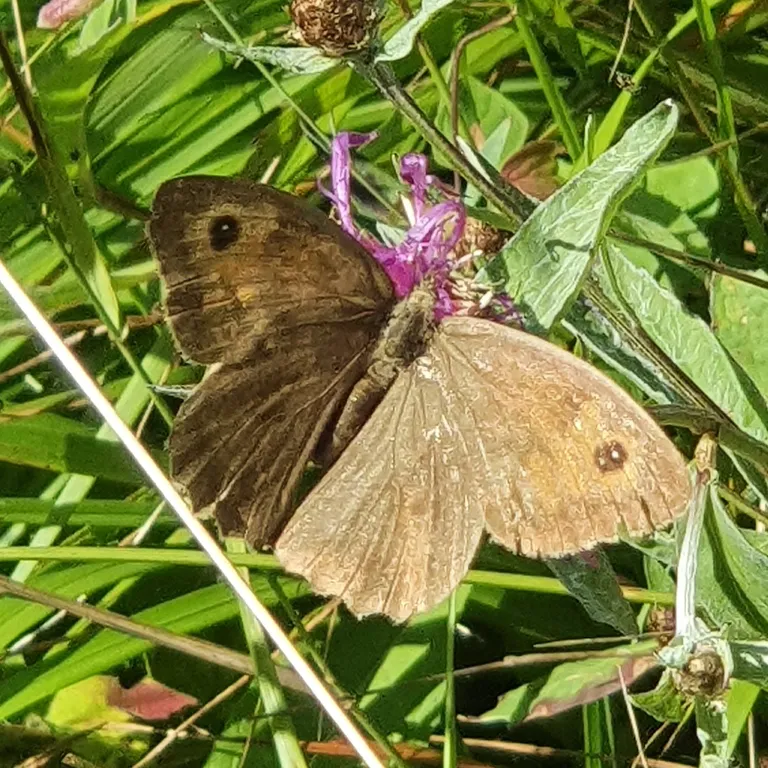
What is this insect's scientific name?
Maniola jurtina
